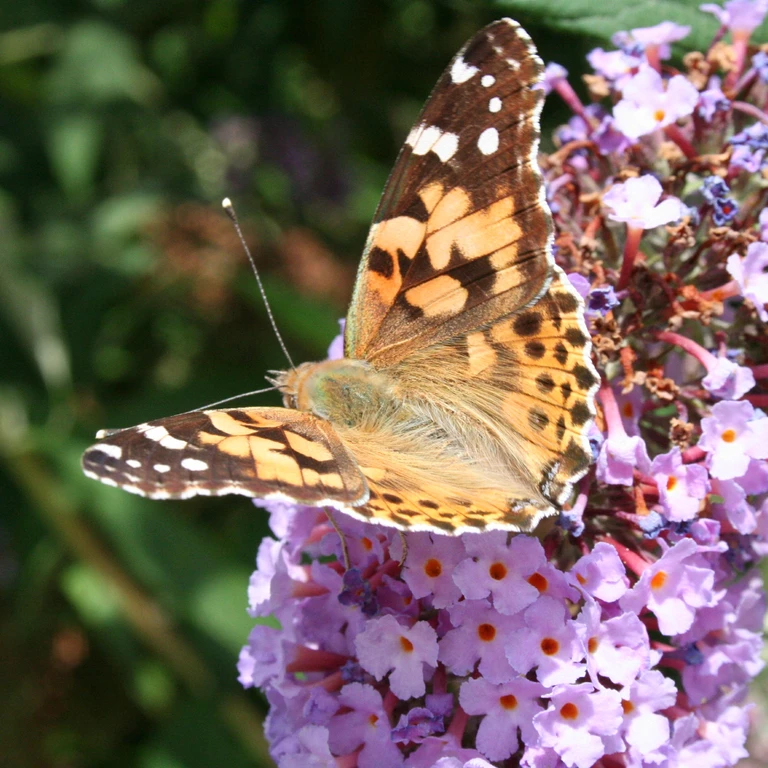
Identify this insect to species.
Vanessa cardui
